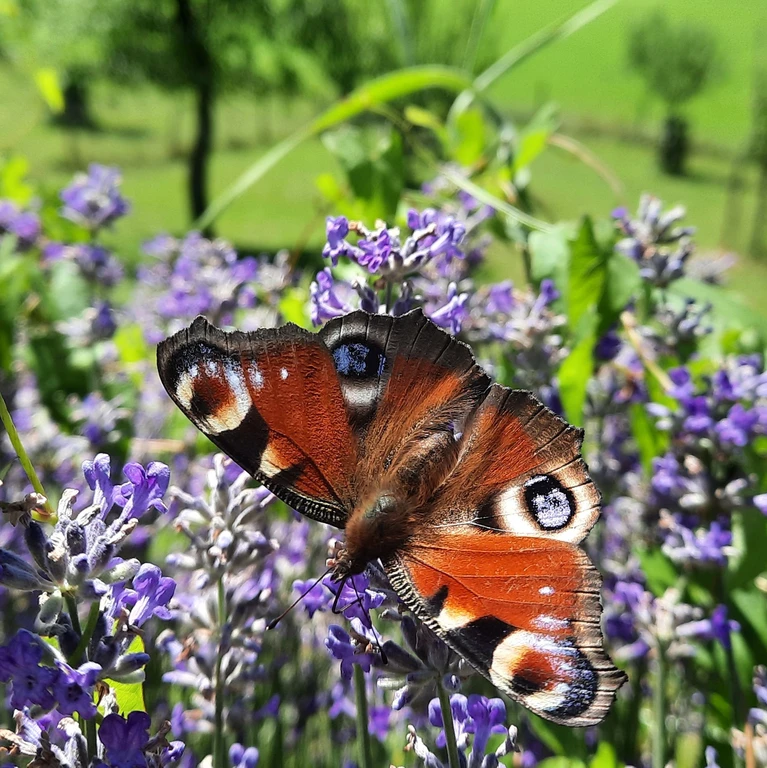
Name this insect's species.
Aglais io
